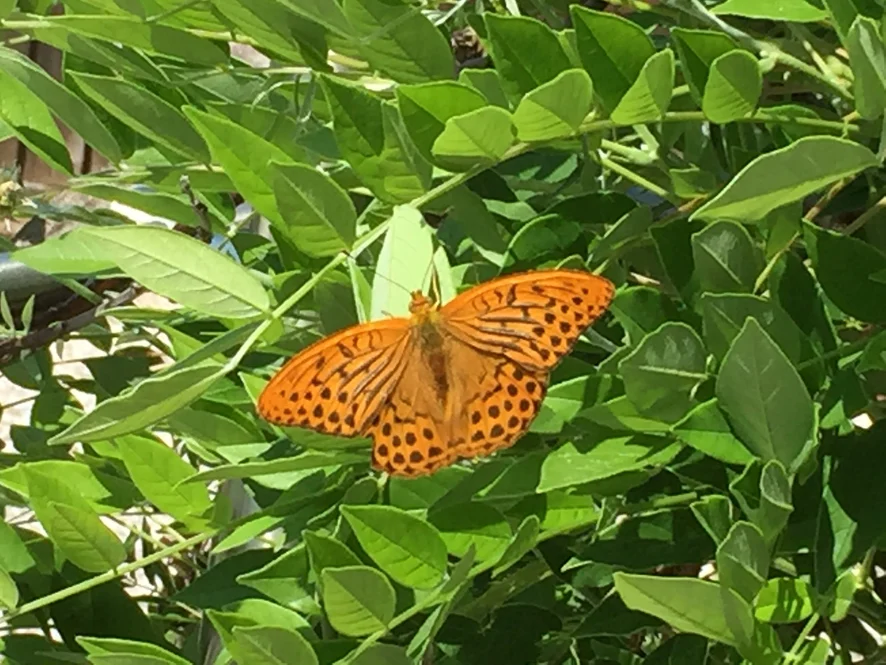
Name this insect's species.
Argynnis paphia
